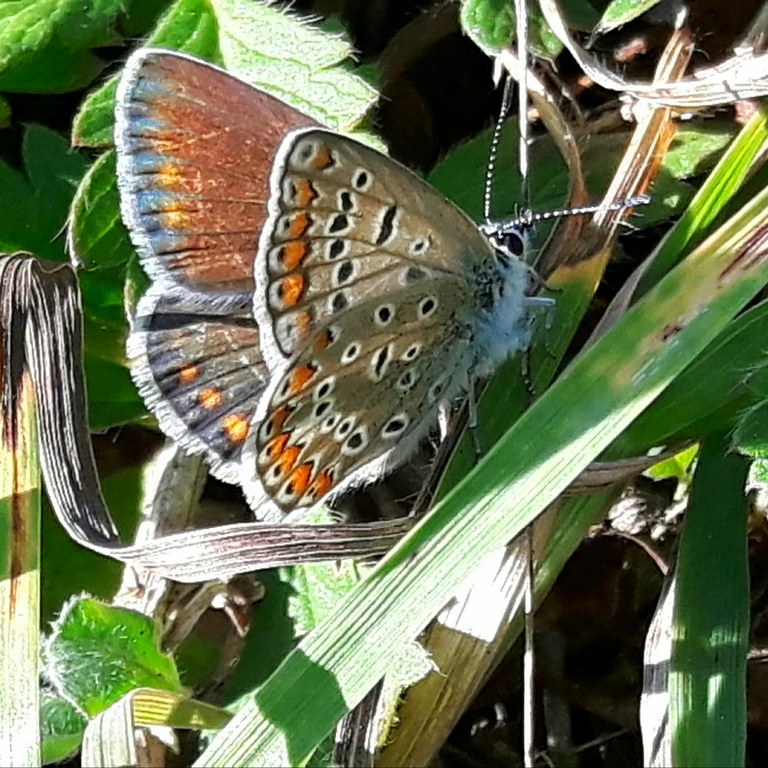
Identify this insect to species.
Polyommatus icarus
